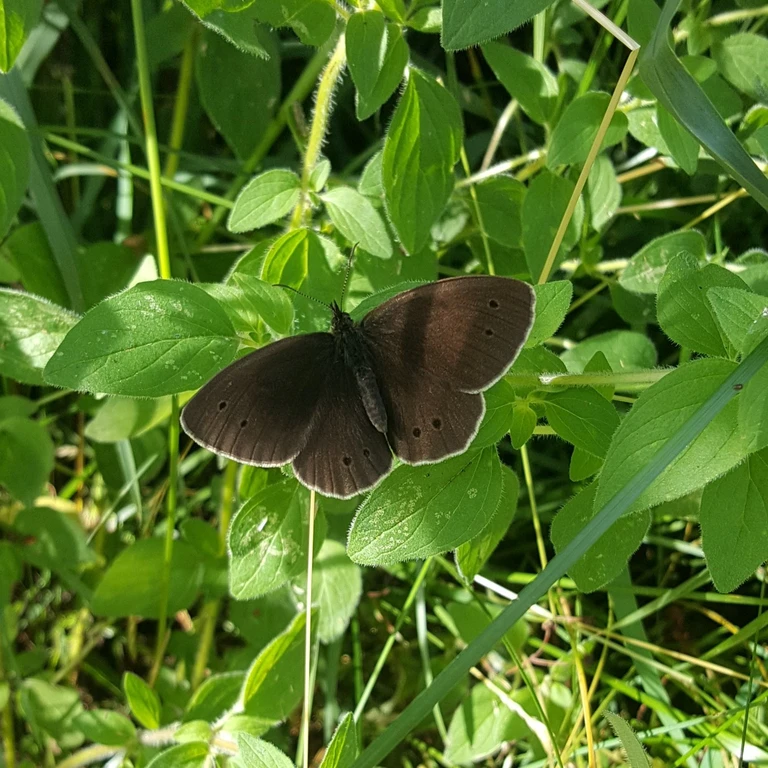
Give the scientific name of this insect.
Aphantopus hyperantus
